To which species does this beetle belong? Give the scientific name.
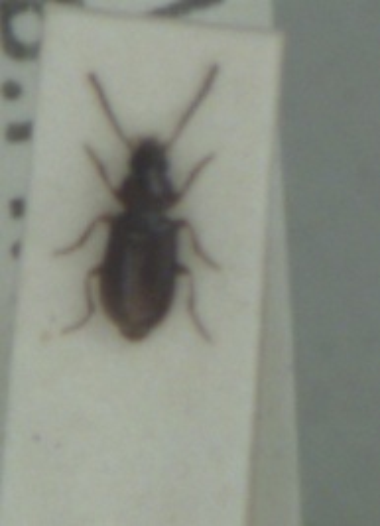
Acupalpus exiguus
